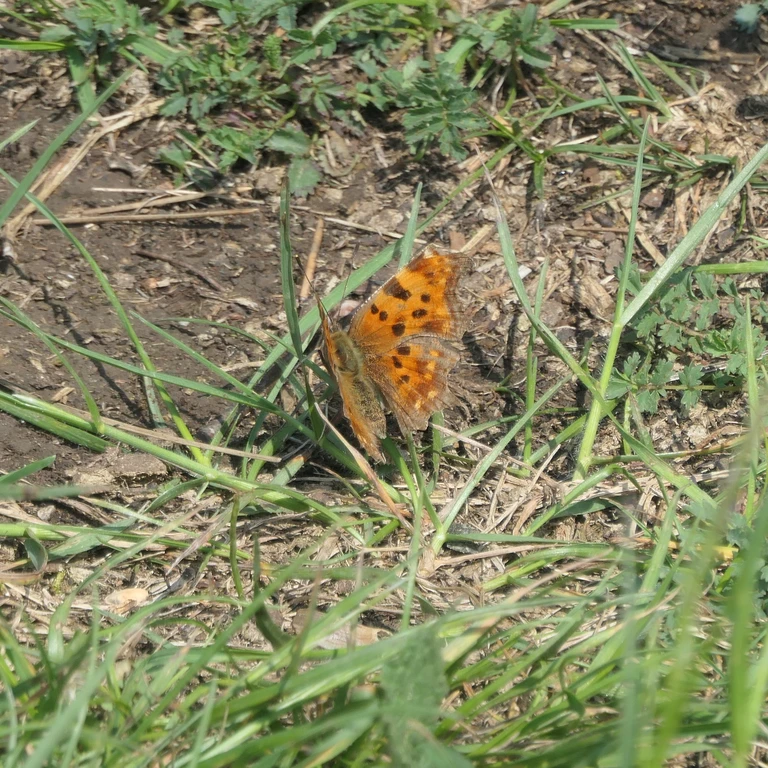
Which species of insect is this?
Polygonia c-album
